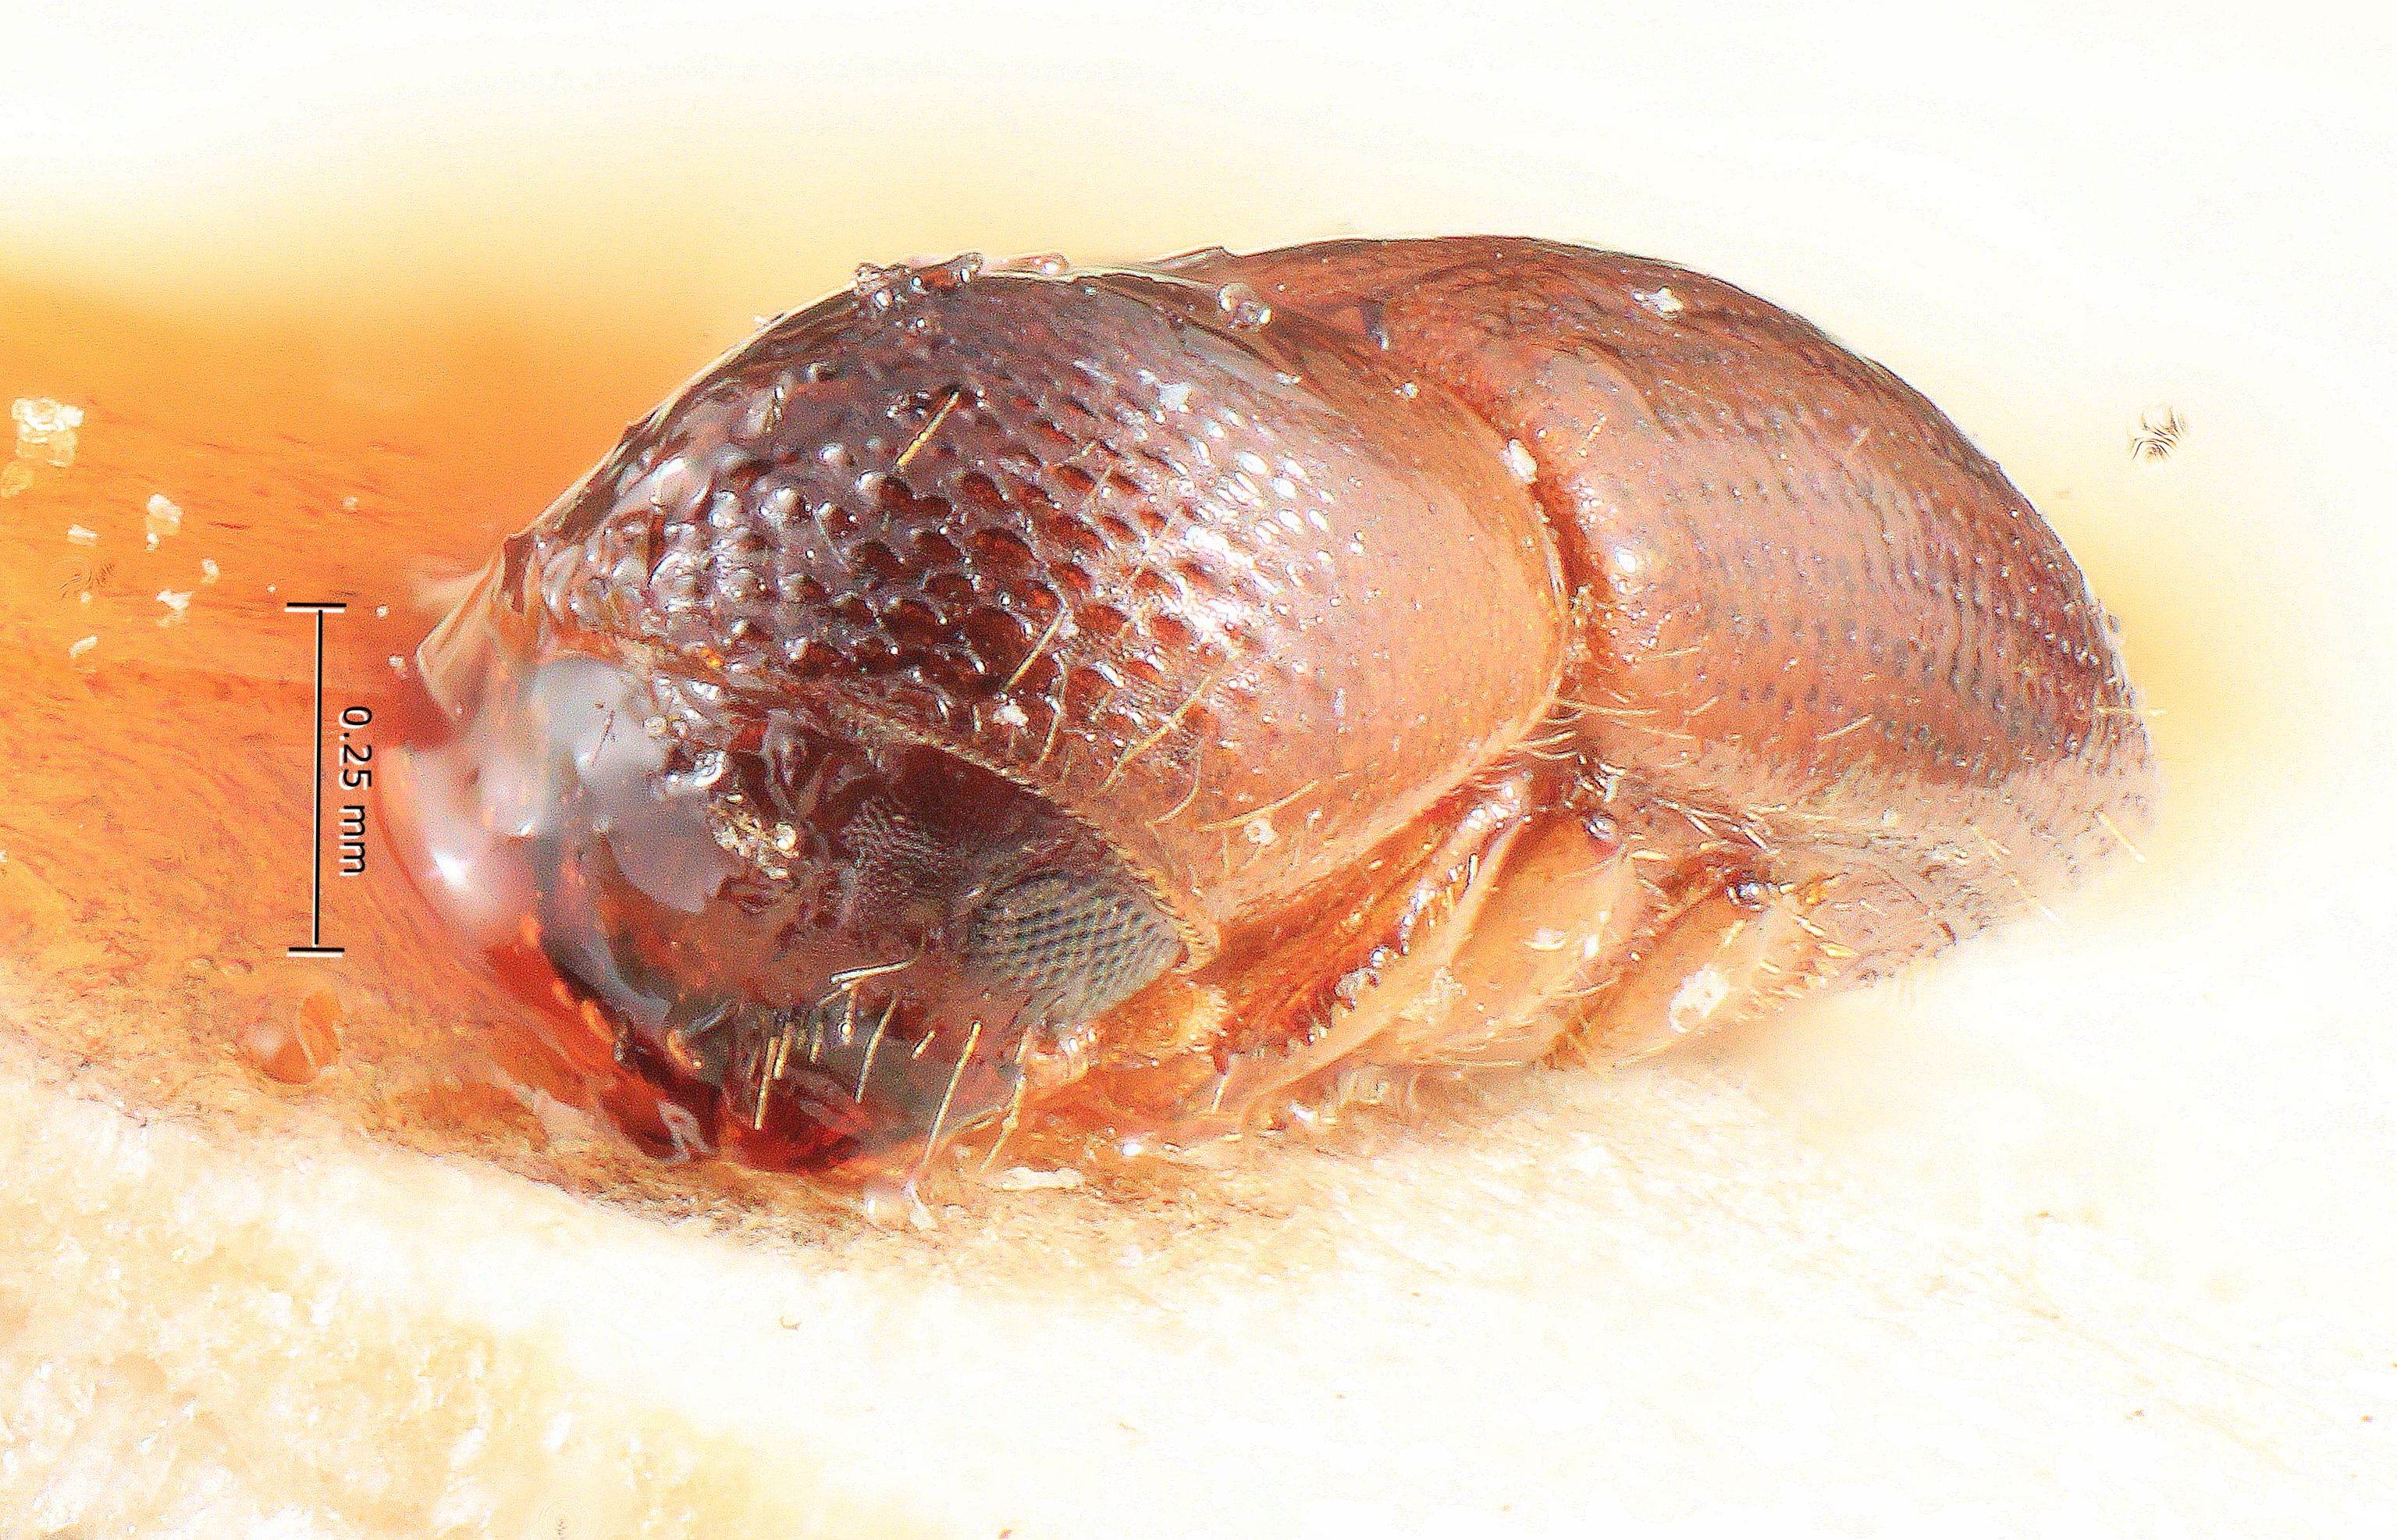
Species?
Xyleborus subparallelus
